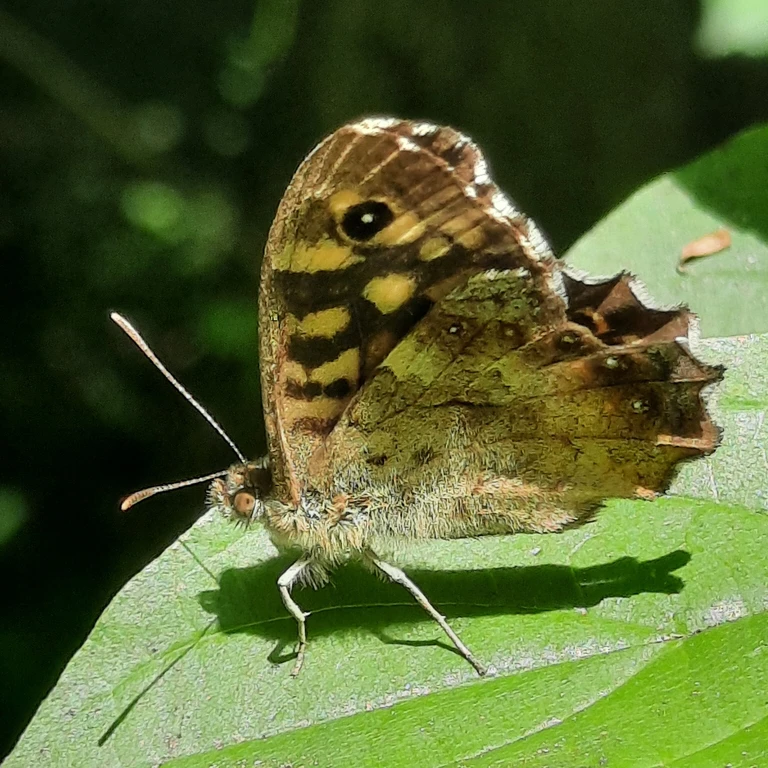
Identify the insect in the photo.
Pararge aegeria
